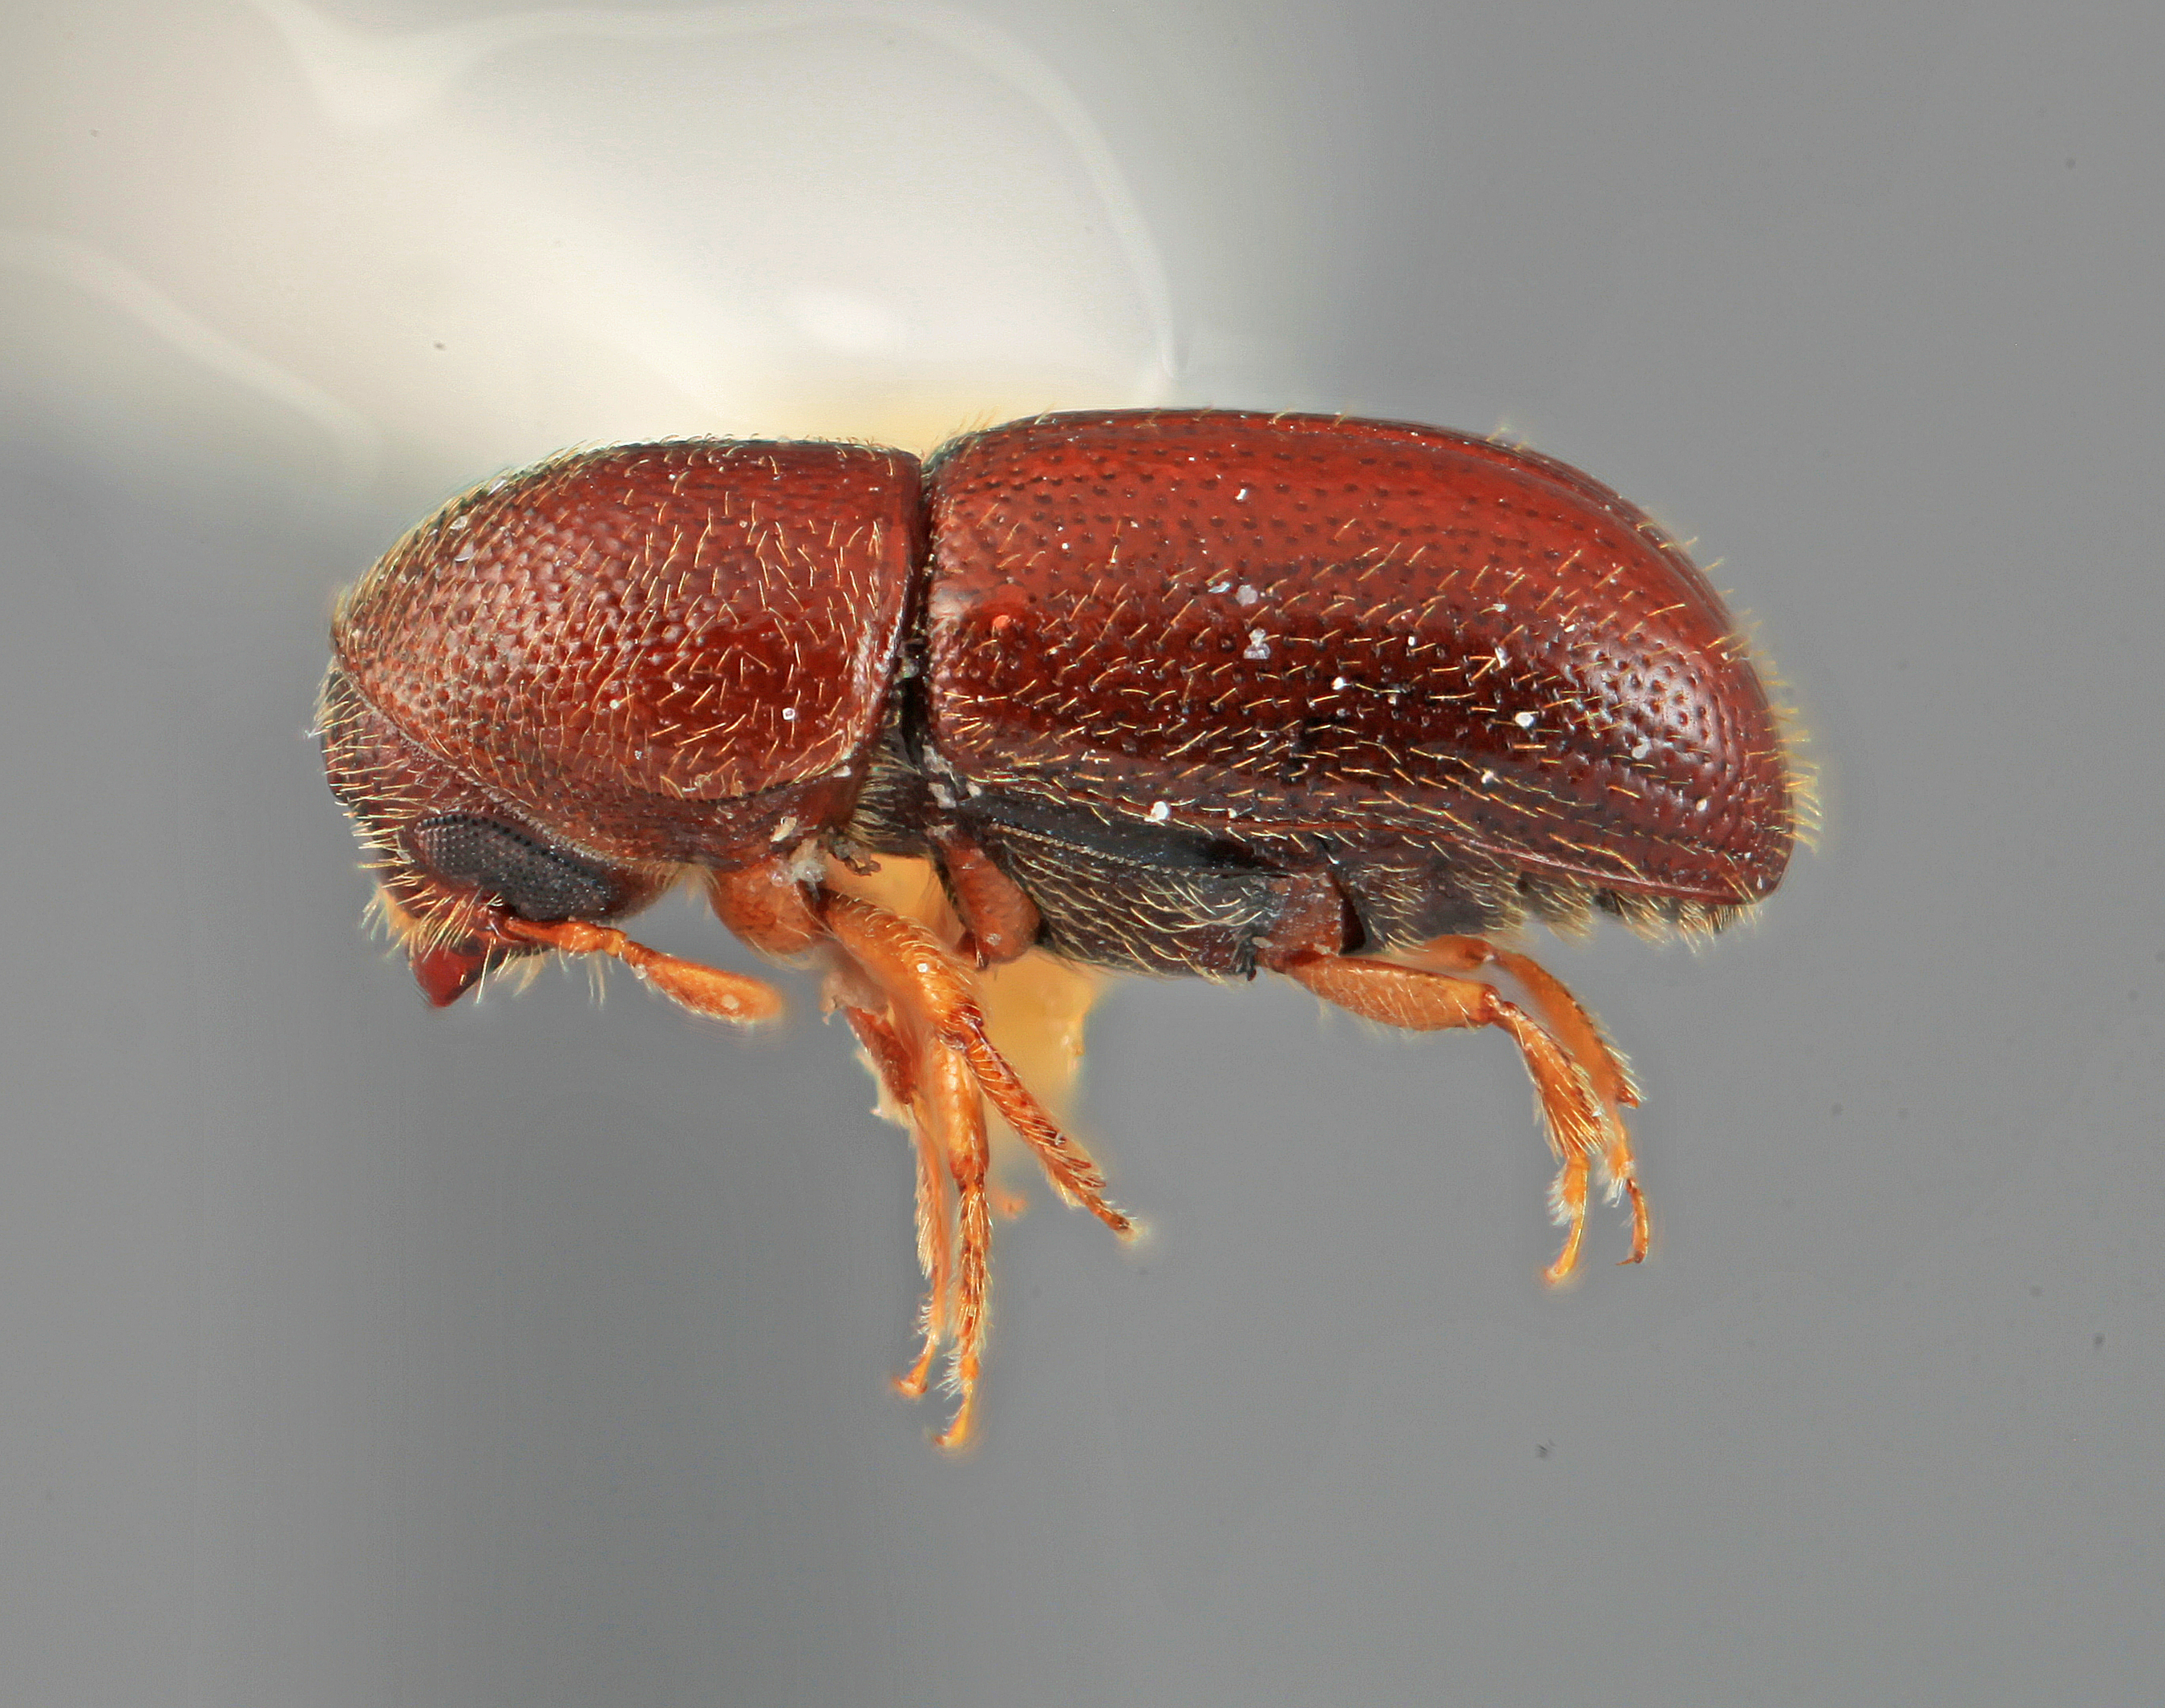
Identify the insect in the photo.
Araptus fossifrons
